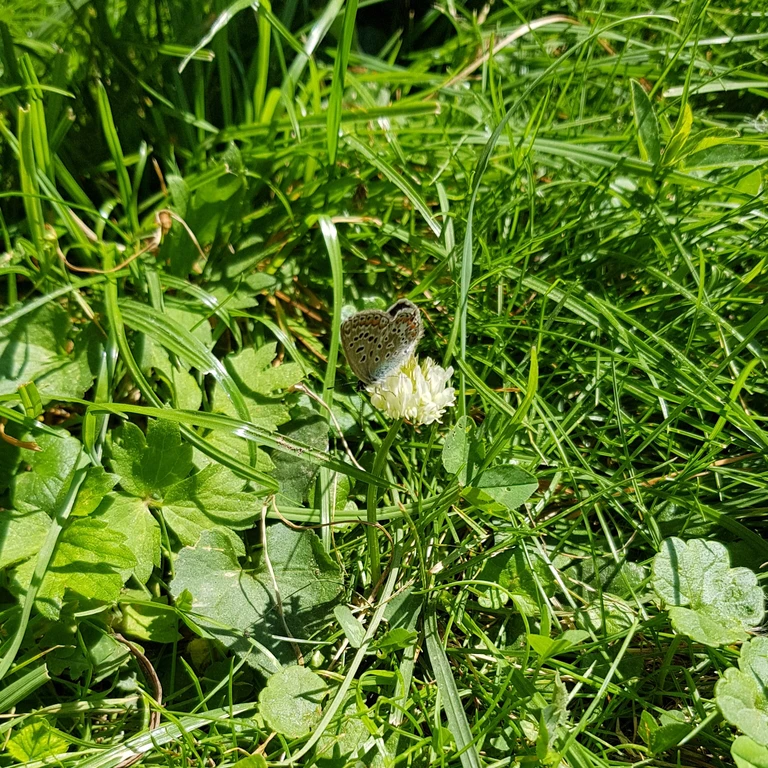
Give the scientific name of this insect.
Polyommatus icarus
